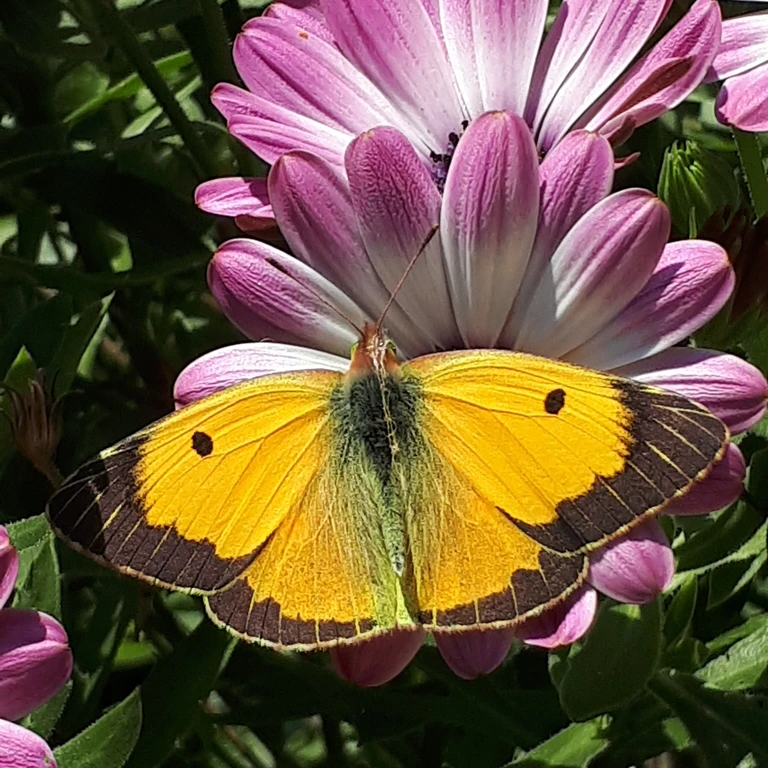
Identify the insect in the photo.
Colias croceus
